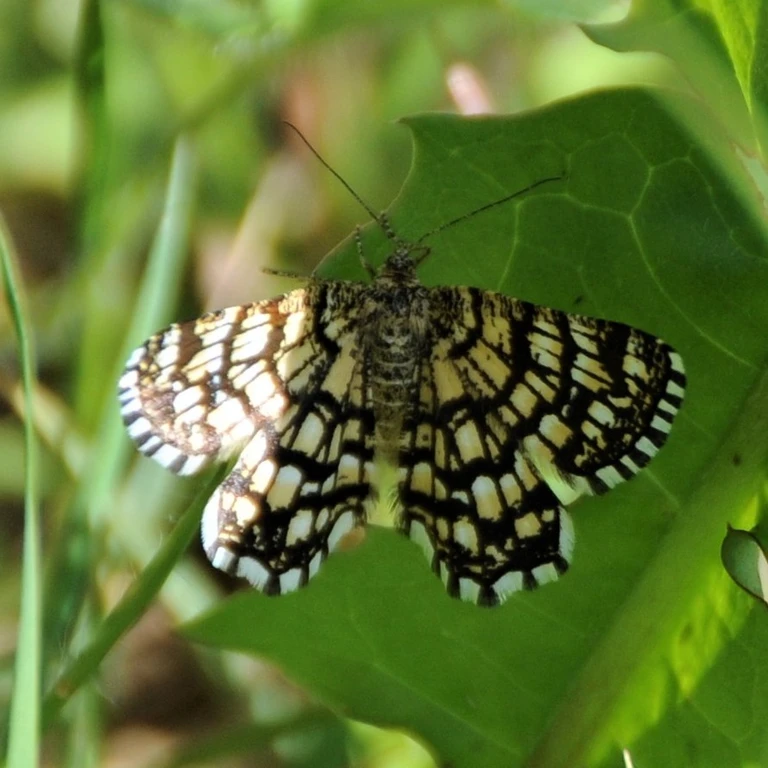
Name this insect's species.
Chiasmia clathrata
